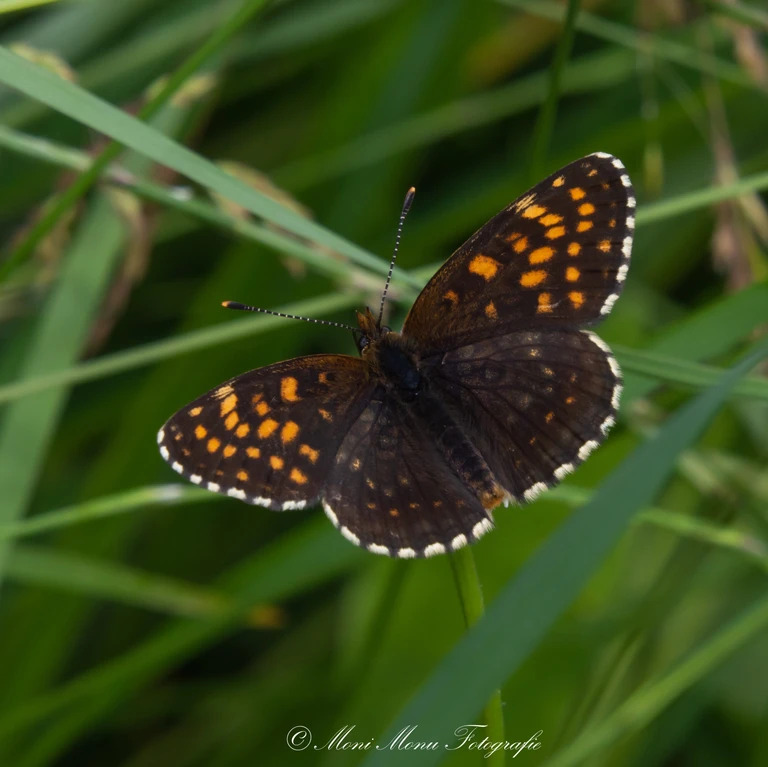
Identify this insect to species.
Melitaea diamina
